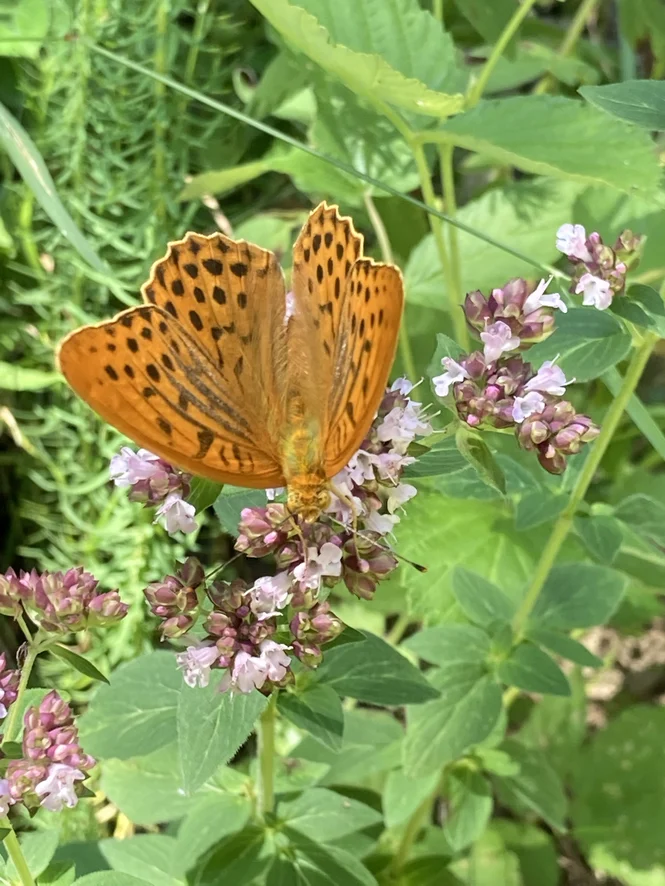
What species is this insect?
Argynnis paphia
